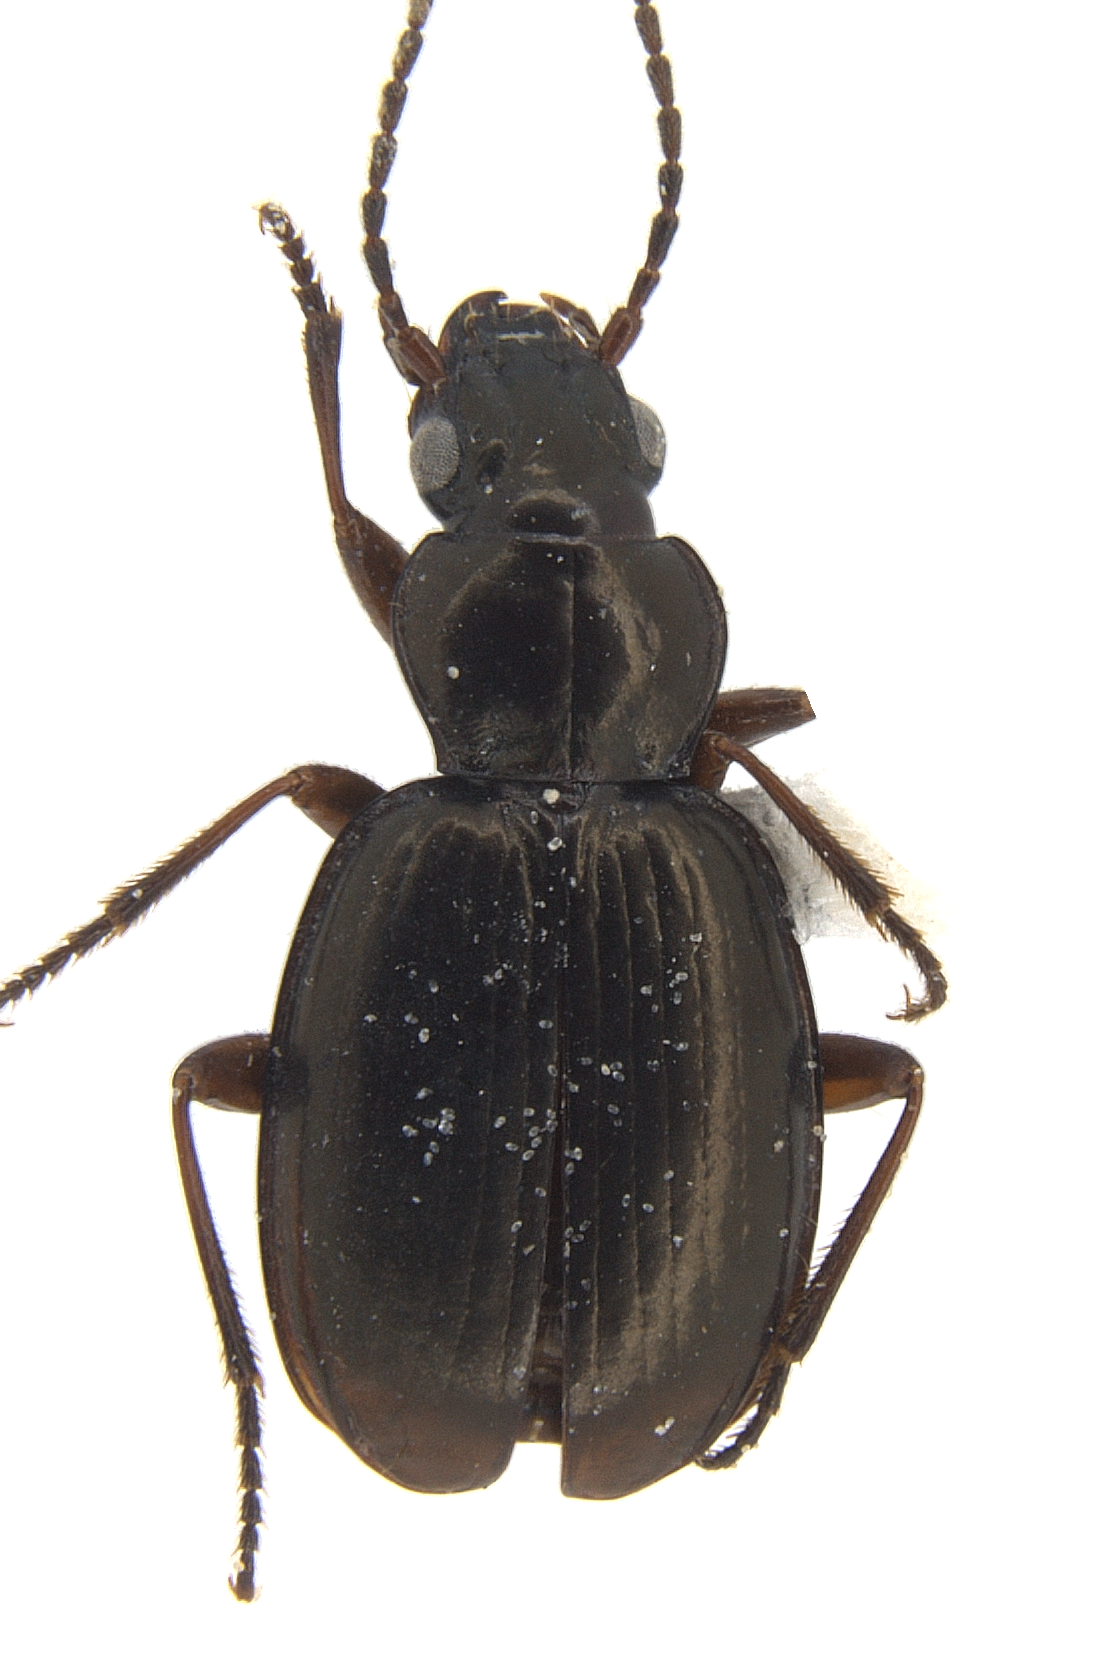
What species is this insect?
Trechisibus antarcticus
